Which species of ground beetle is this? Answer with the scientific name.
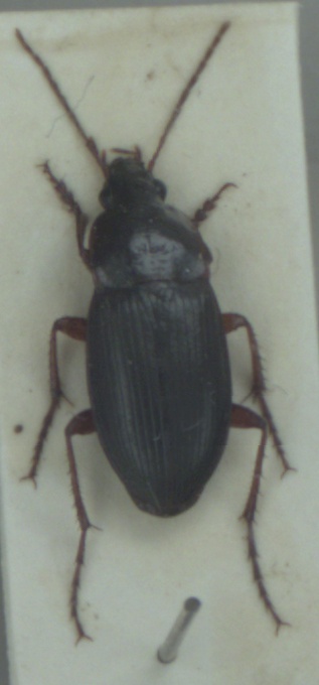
Calathus ambiguus
